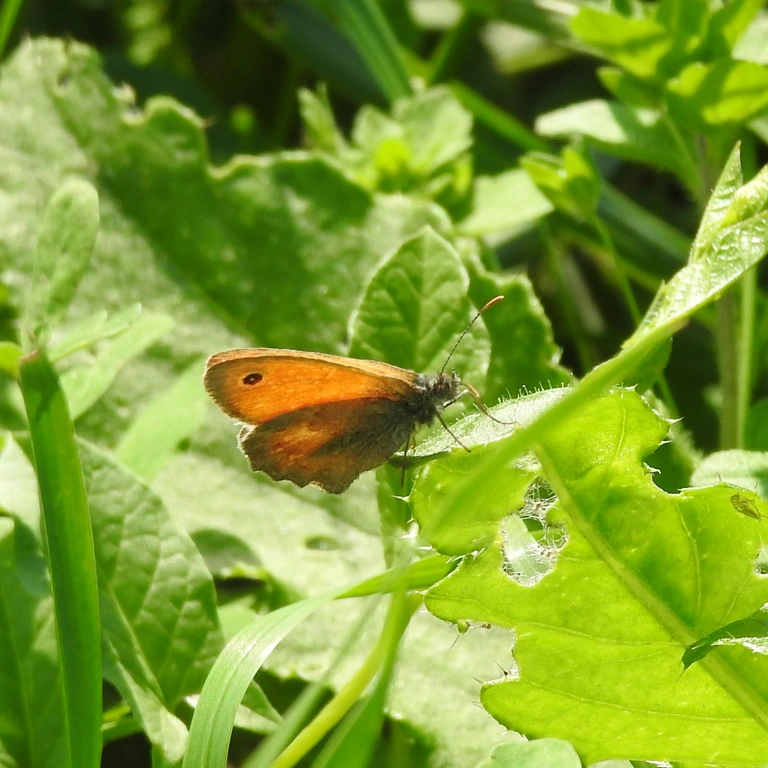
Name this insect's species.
Coenonympha pamphilus
